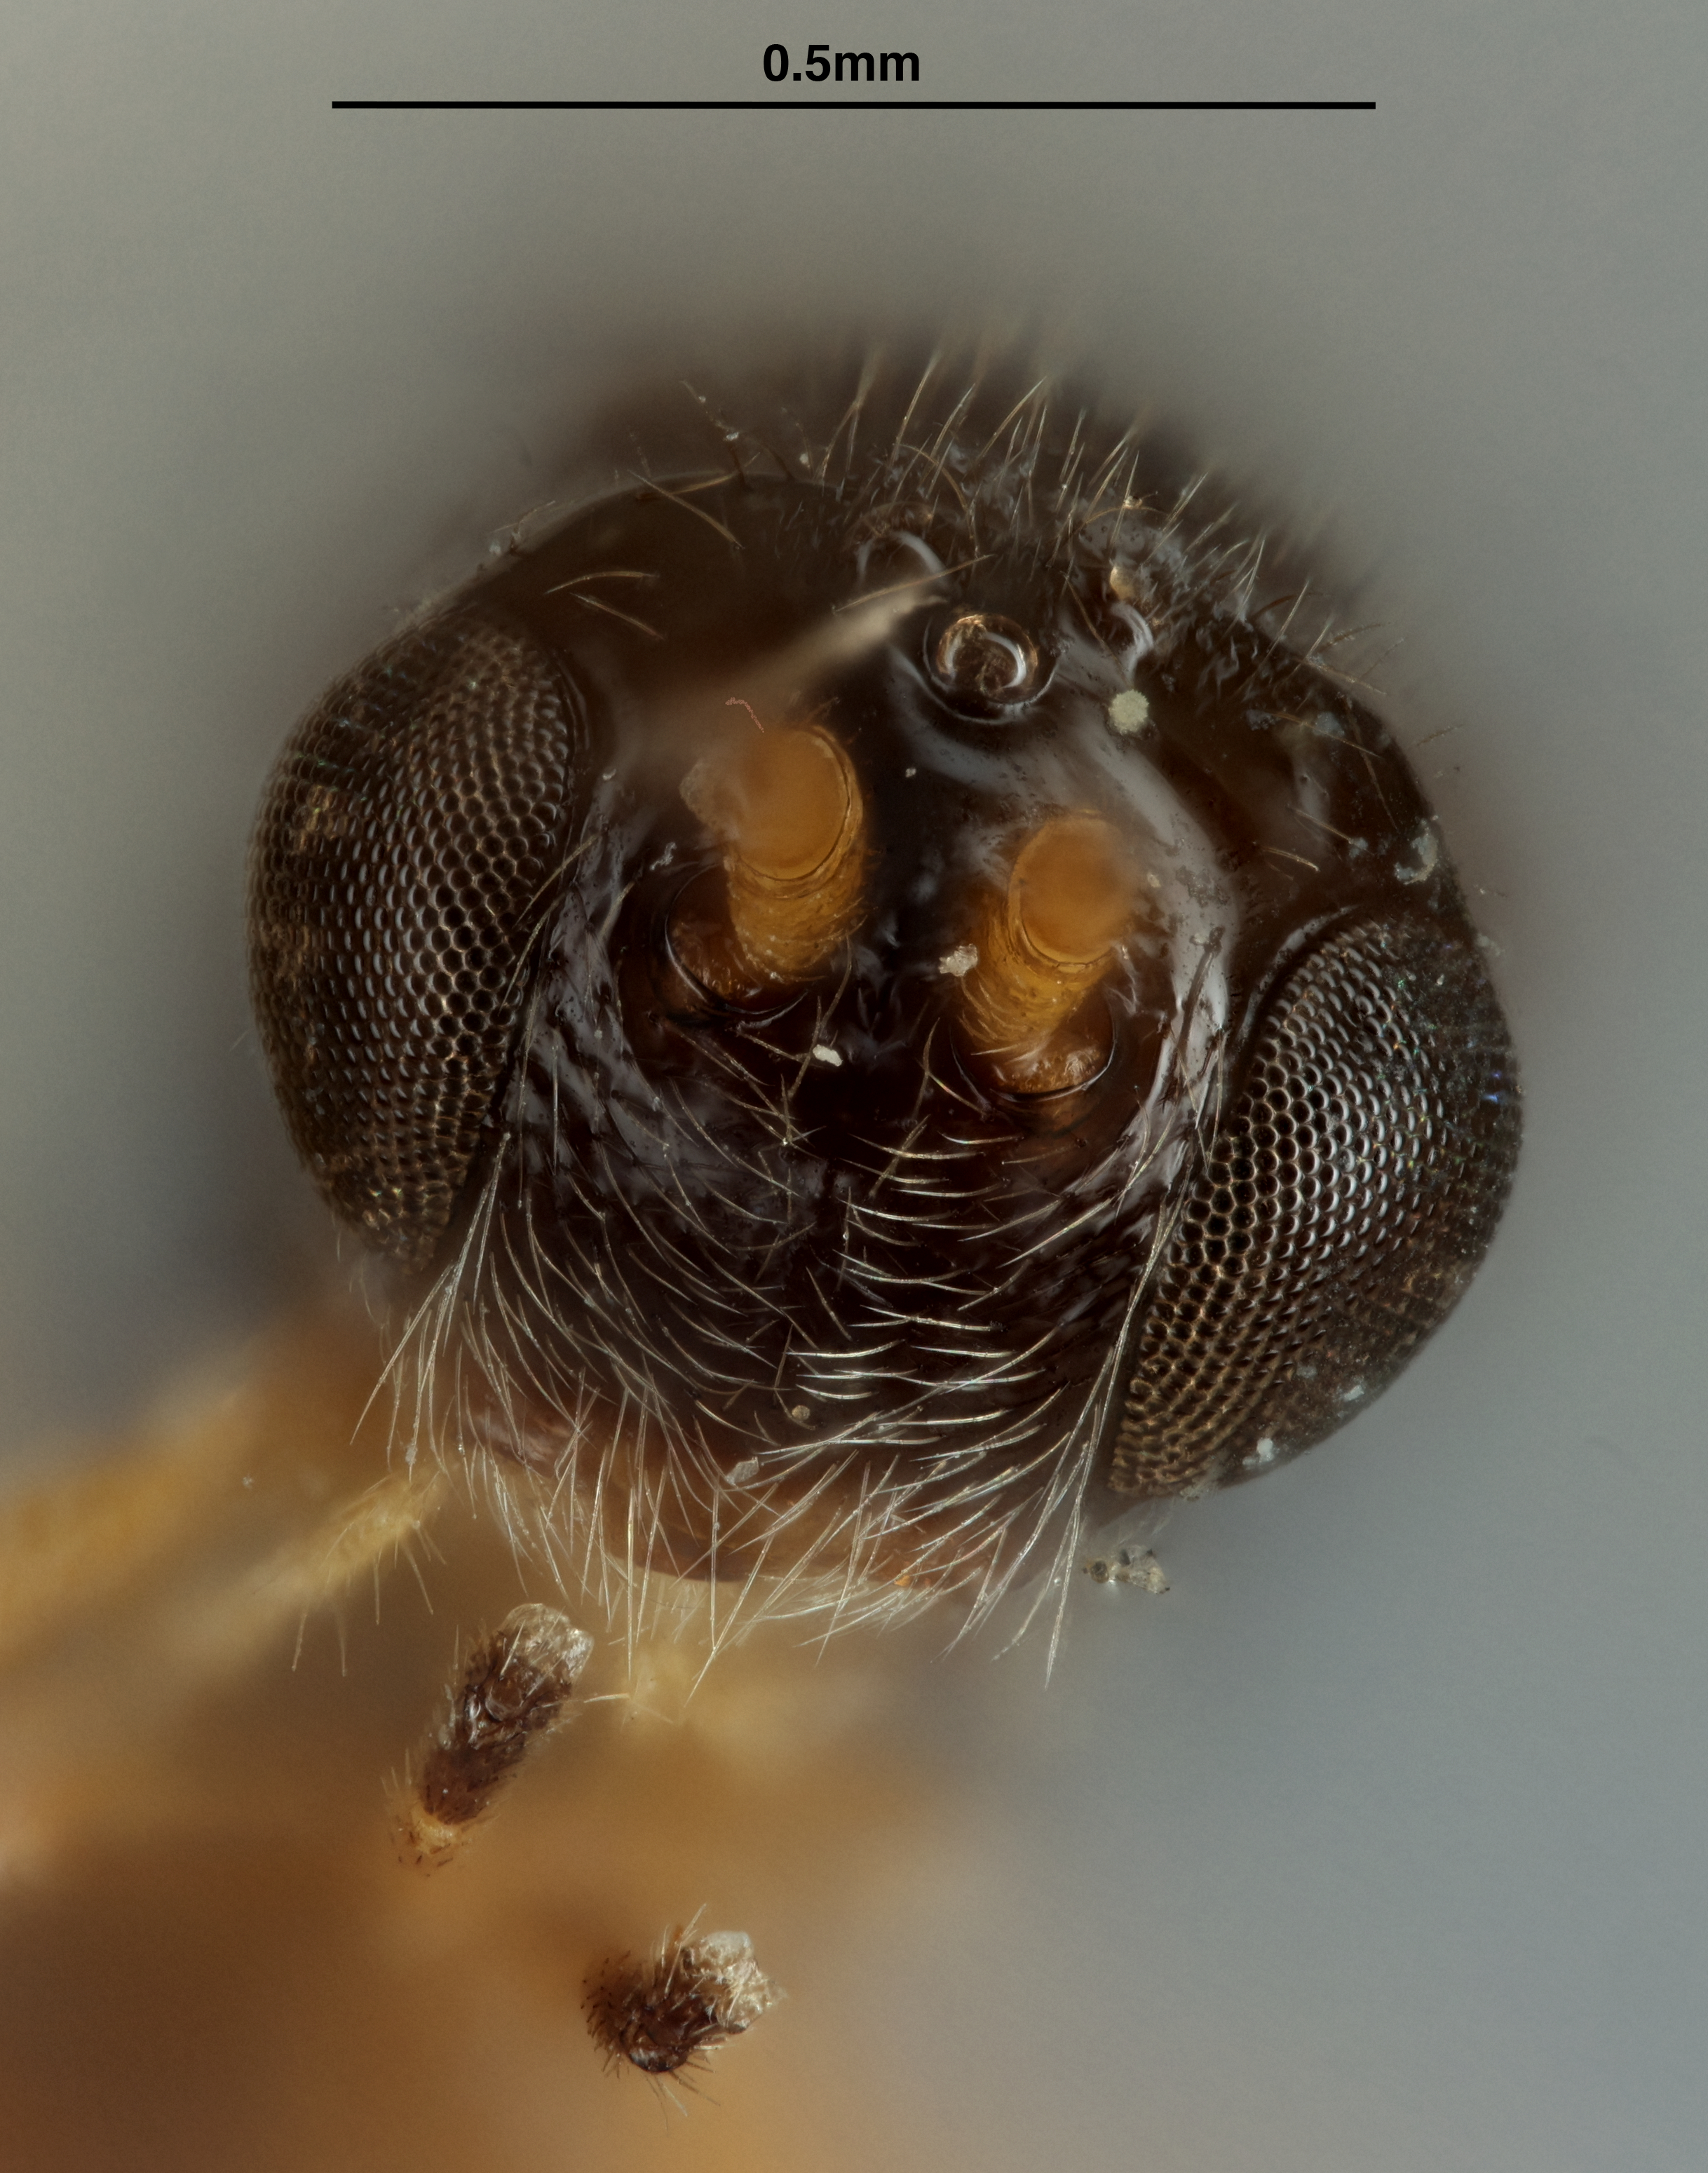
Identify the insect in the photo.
Opius ribeiroensis
